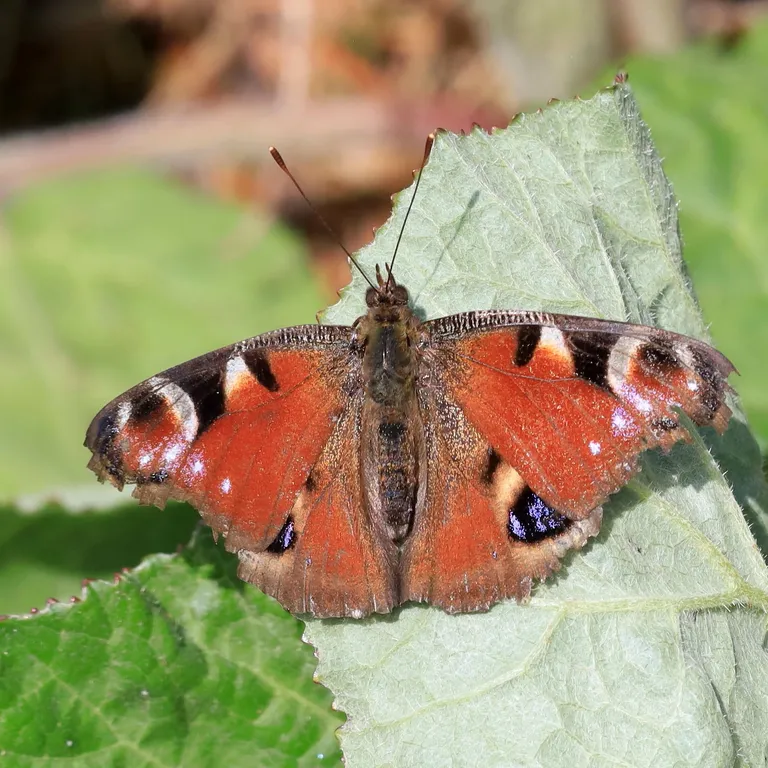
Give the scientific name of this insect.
Aglais io
